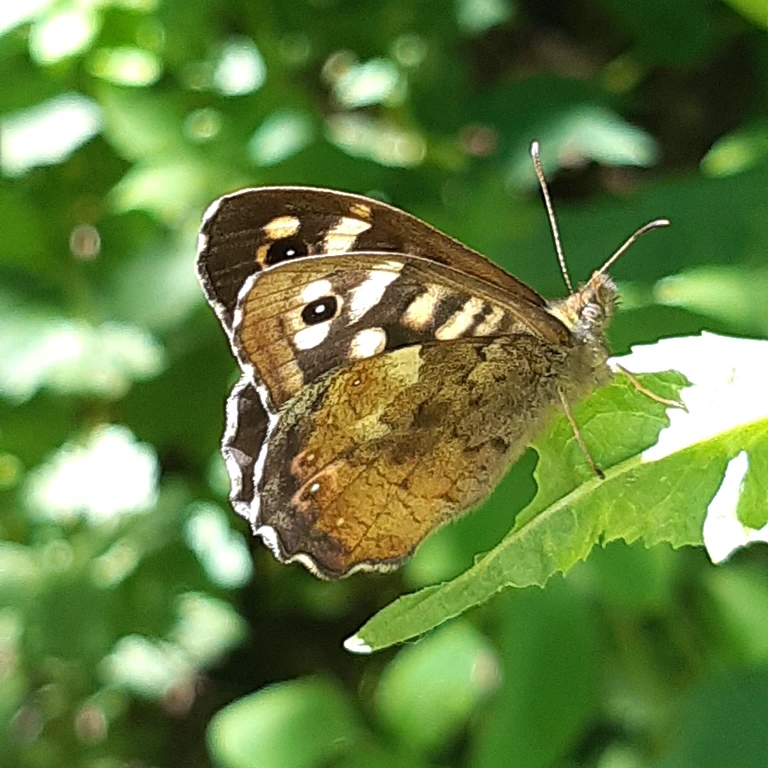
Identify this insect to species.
Pararge aegeria
